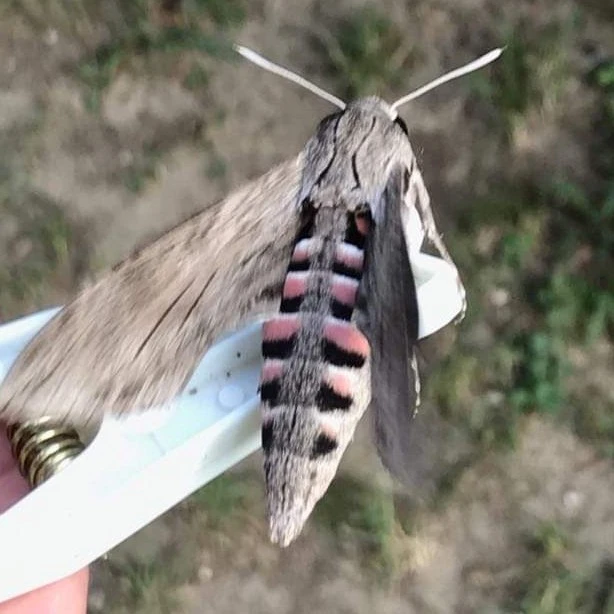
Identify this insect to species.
Agrius convolvuli
